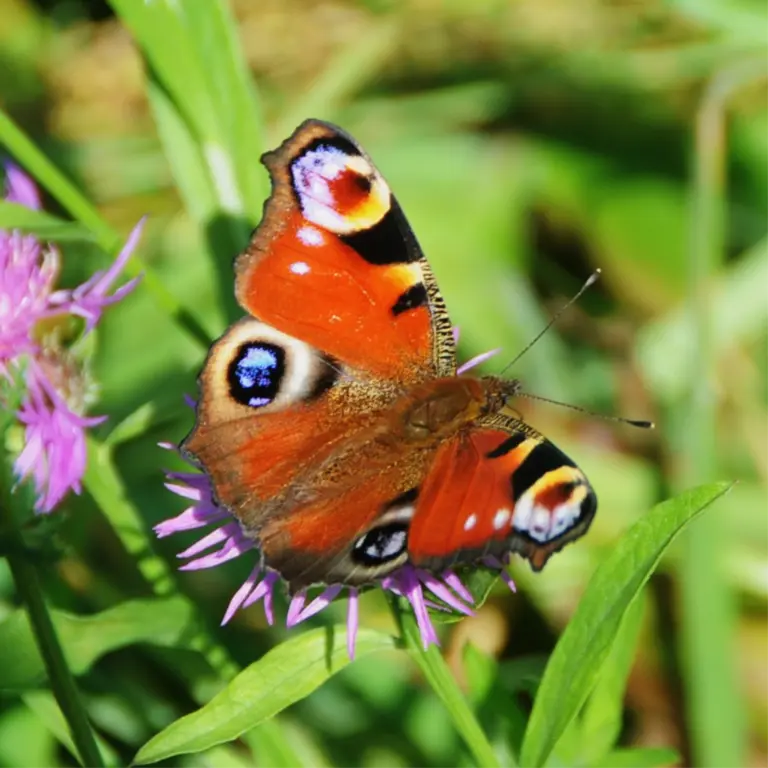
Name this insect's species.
Aglais io
